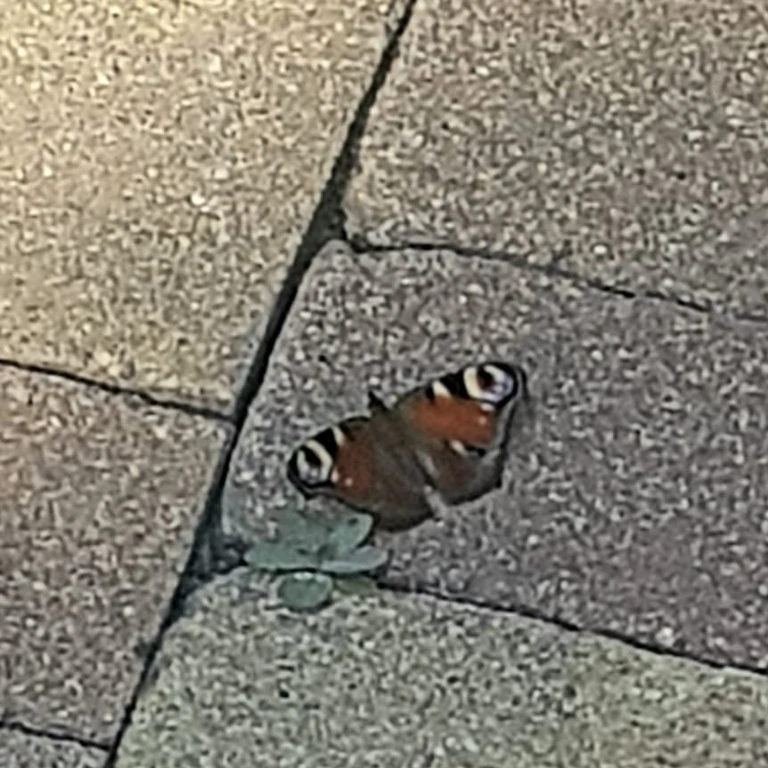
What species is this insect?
Aglais io
